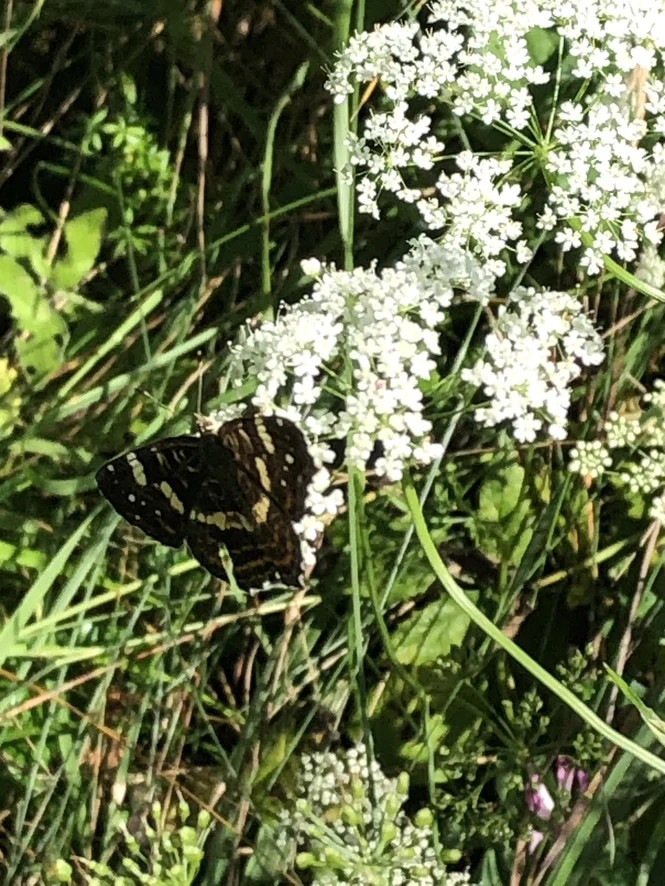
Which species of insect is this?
Araschnia levana
